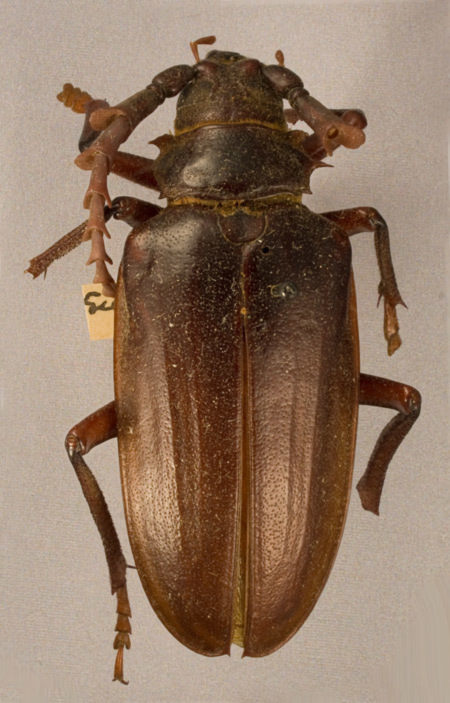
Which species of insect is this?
Prionus suspectus (also Prionus californicus)
